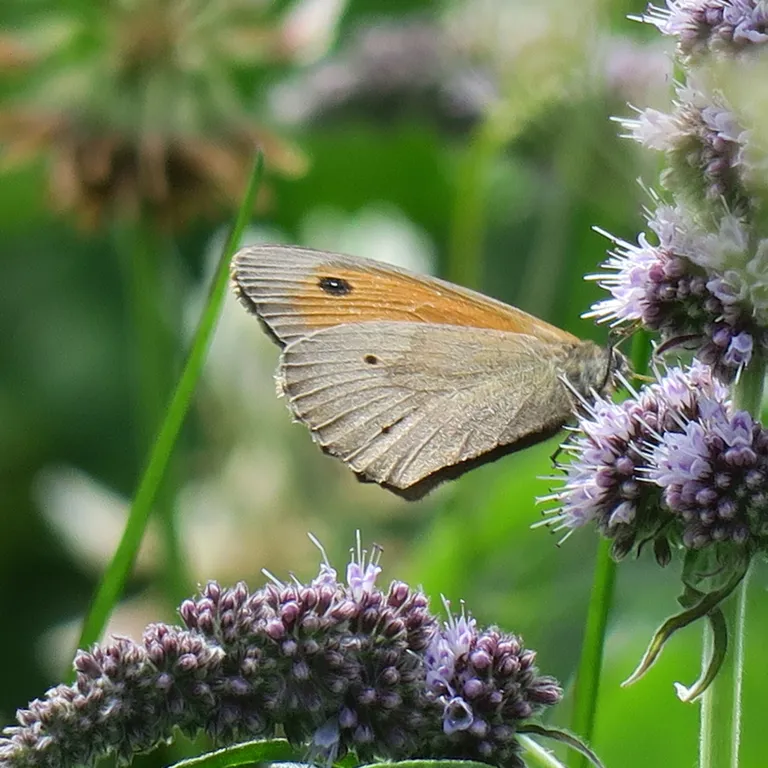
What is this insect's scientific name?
Maniola jurtina
